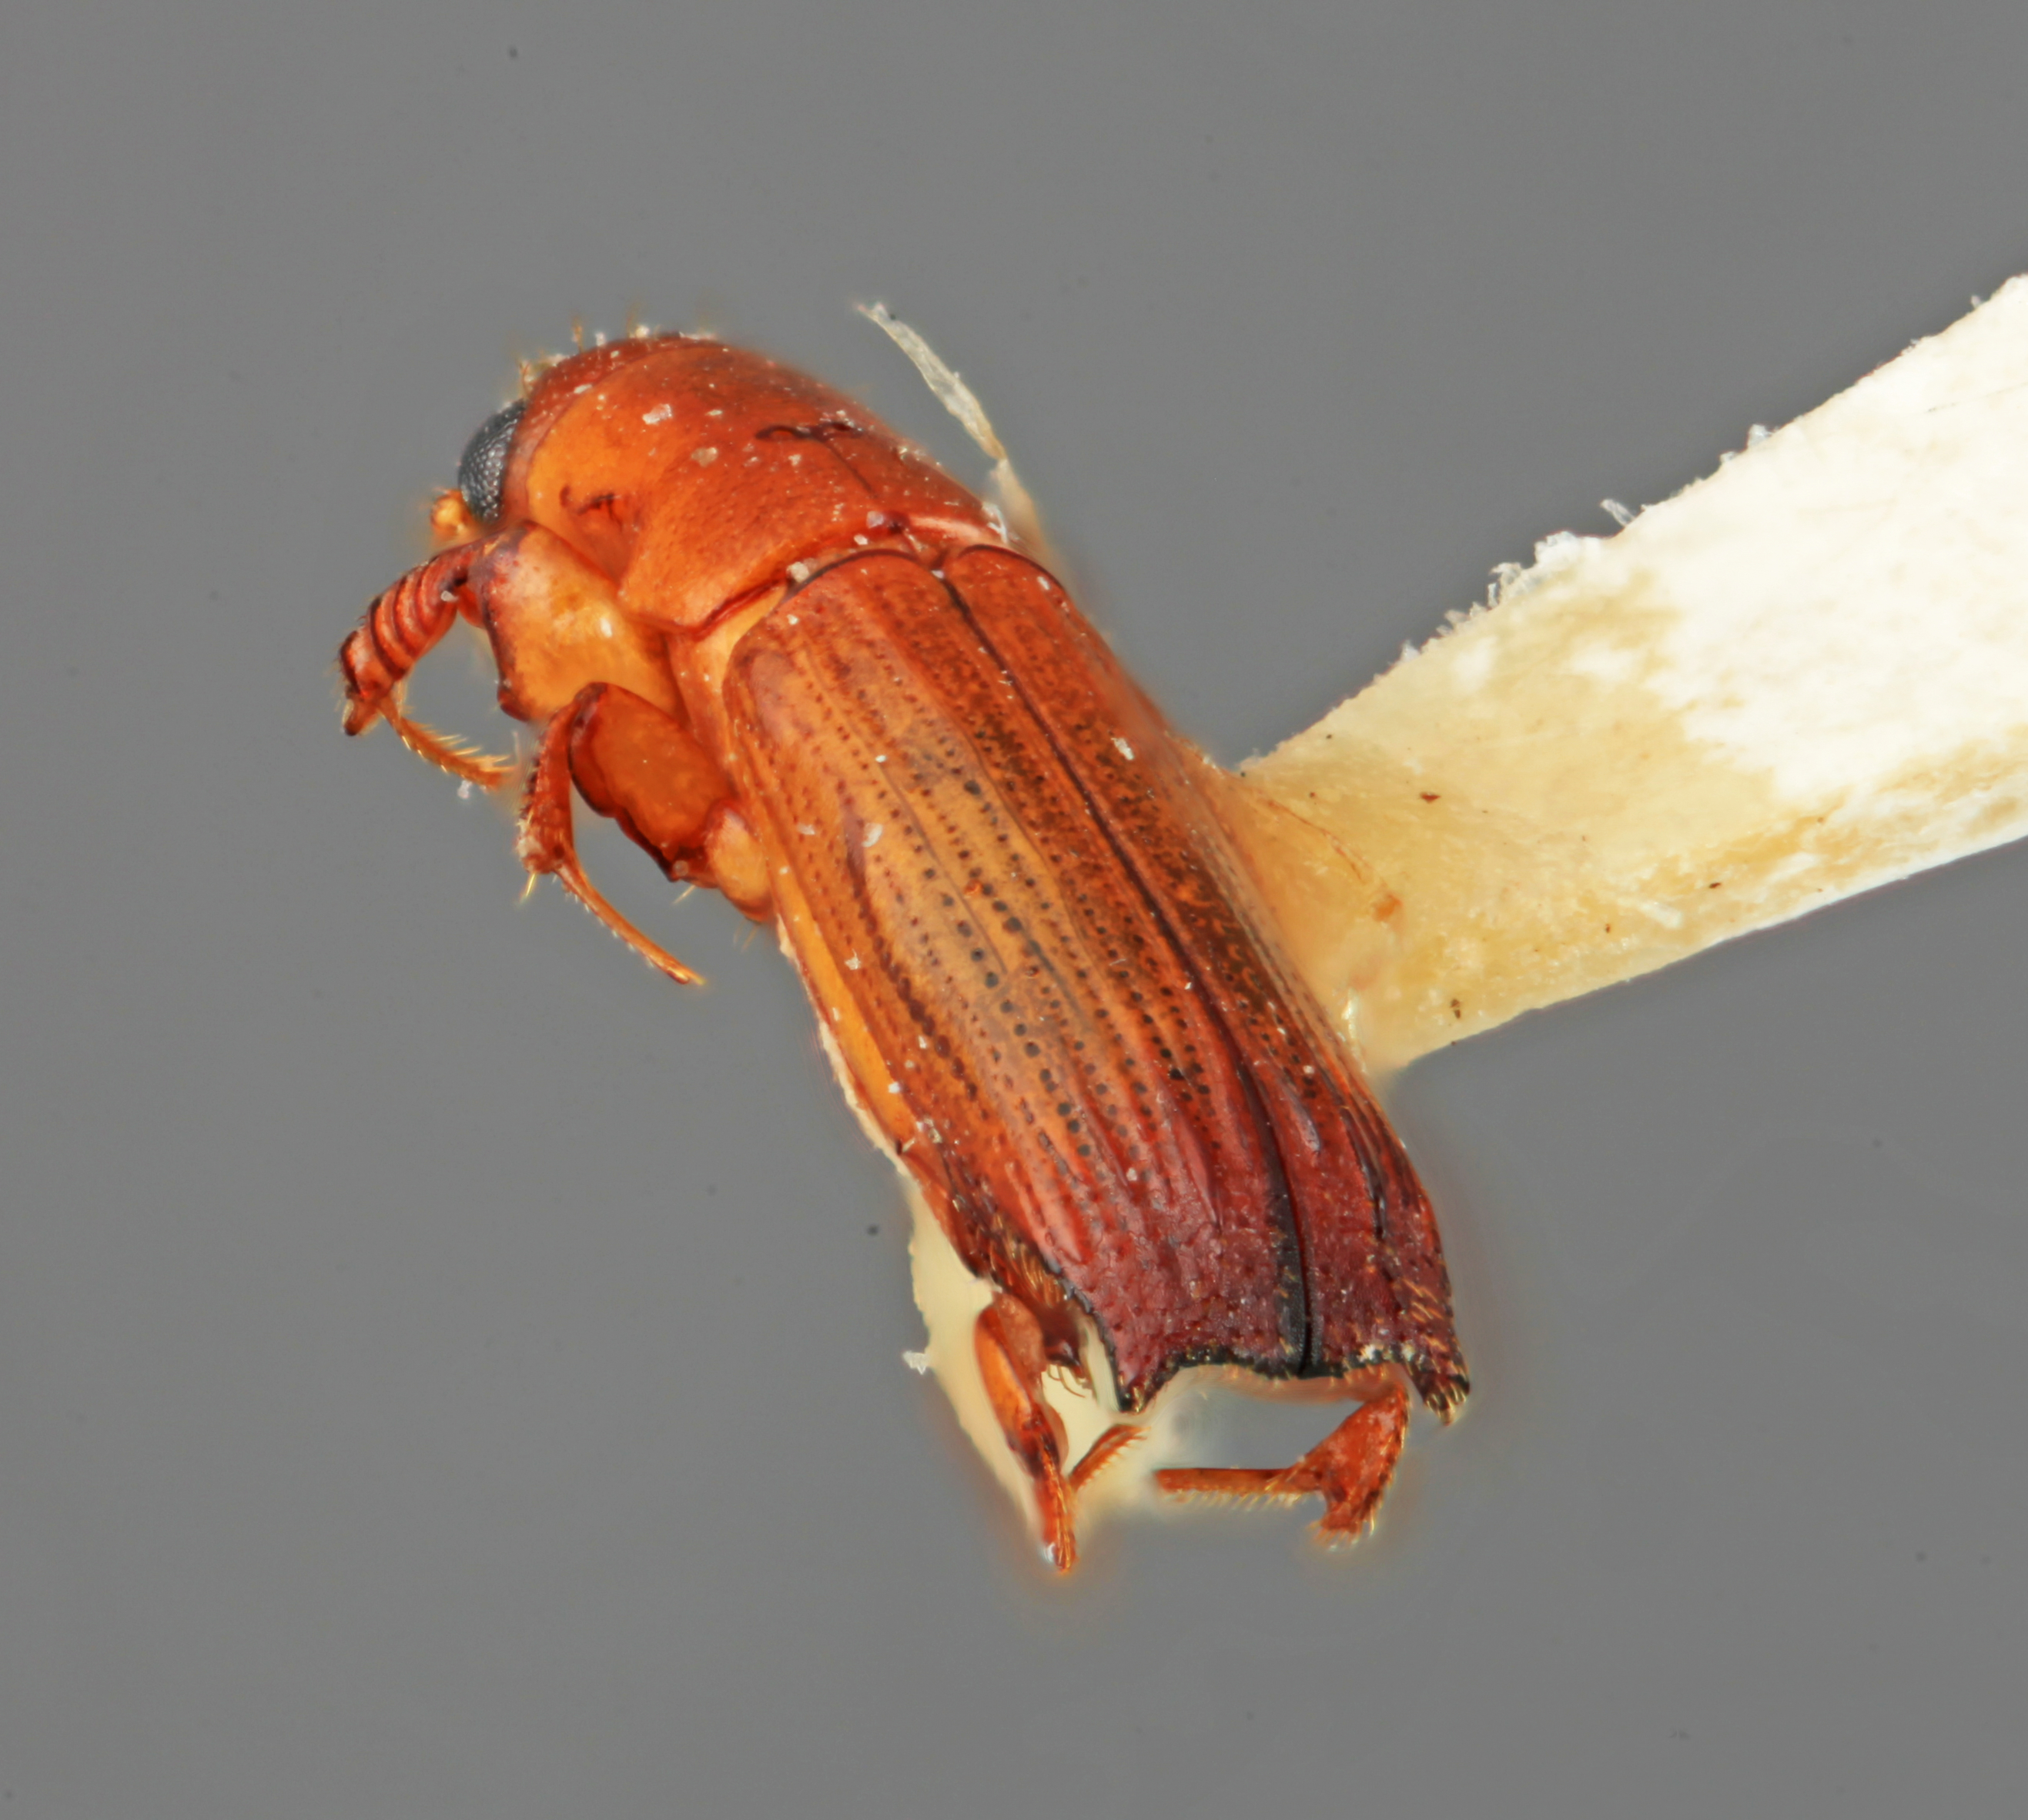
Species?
Platypus annexus
